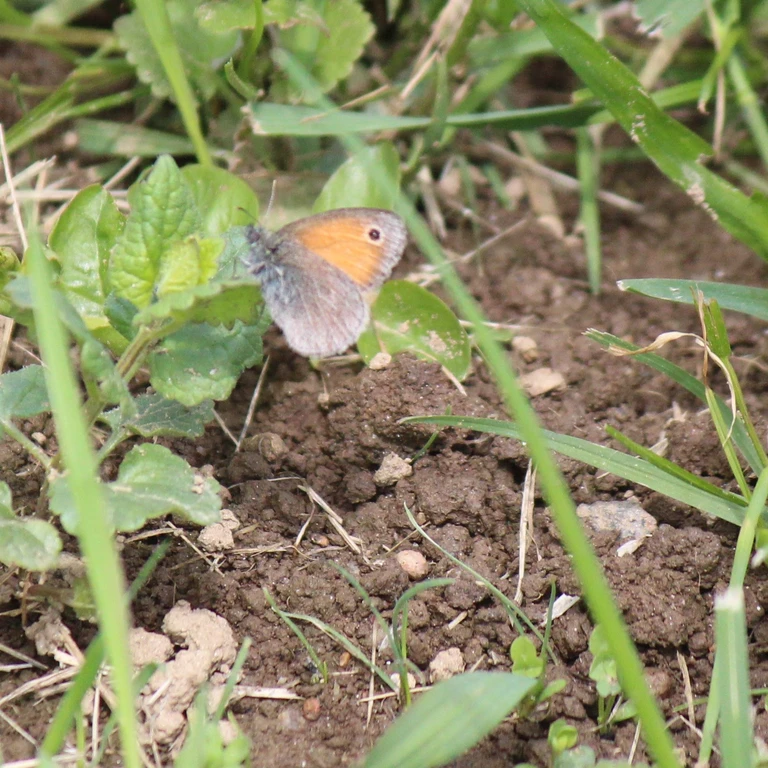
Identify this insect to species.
Coenonympha pamphilus
